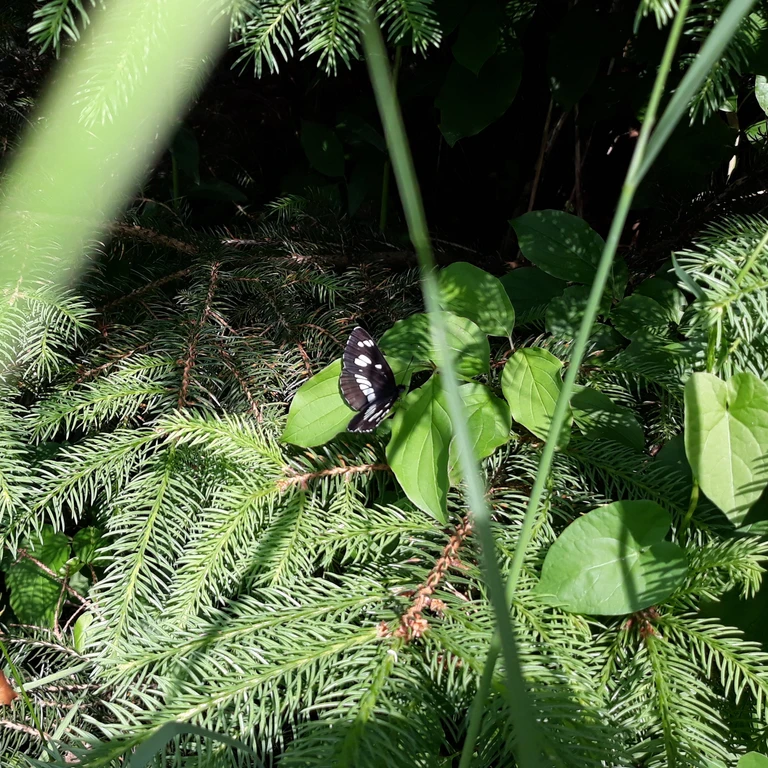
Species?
Neptis rivularis
